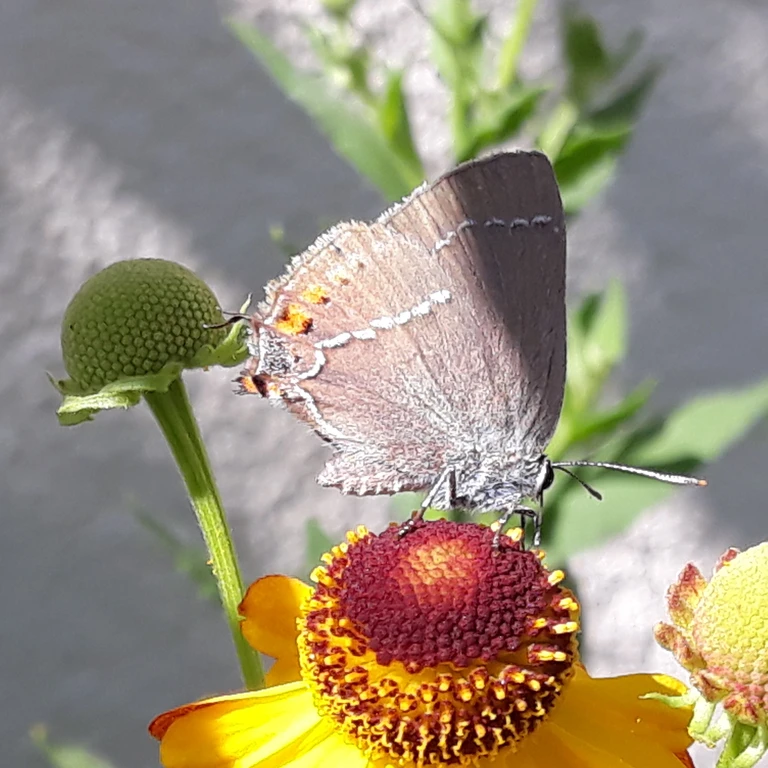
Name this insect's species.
Satyrium spini (also Tuttiola spini)
